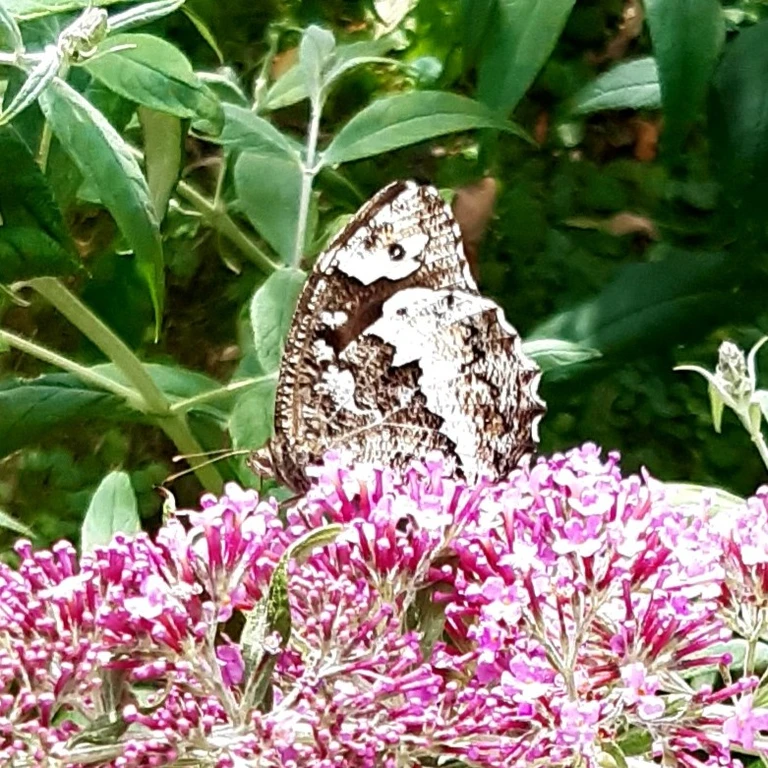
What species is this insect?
Brintesia circe
